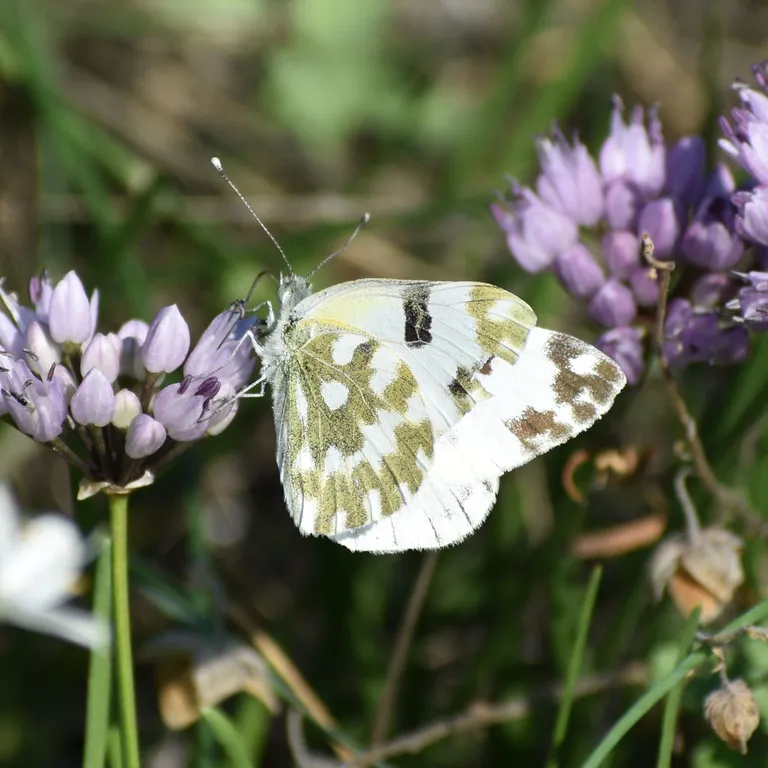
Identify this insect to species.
Pontia edusa
